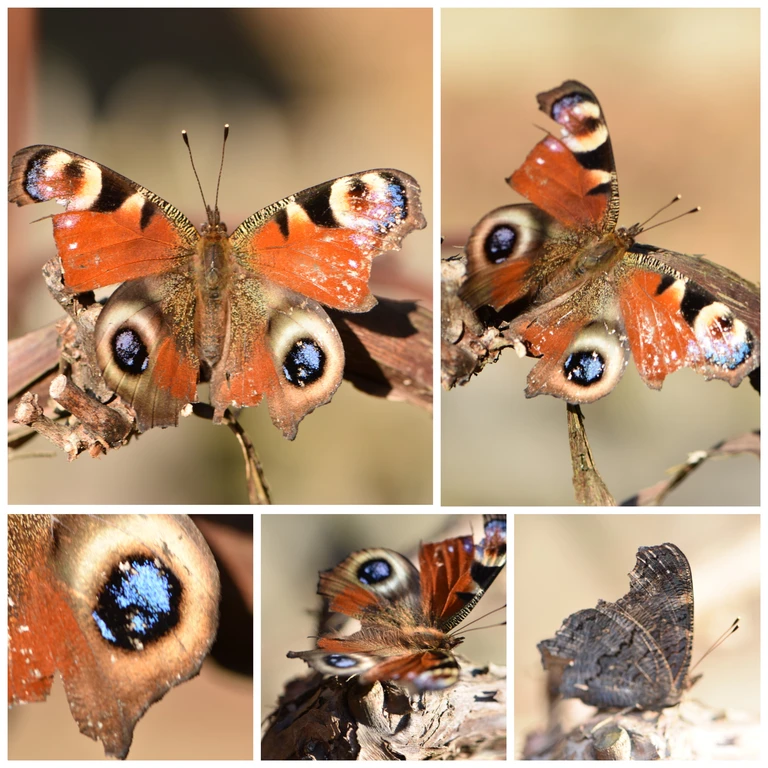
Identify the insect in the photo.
Aglais io
